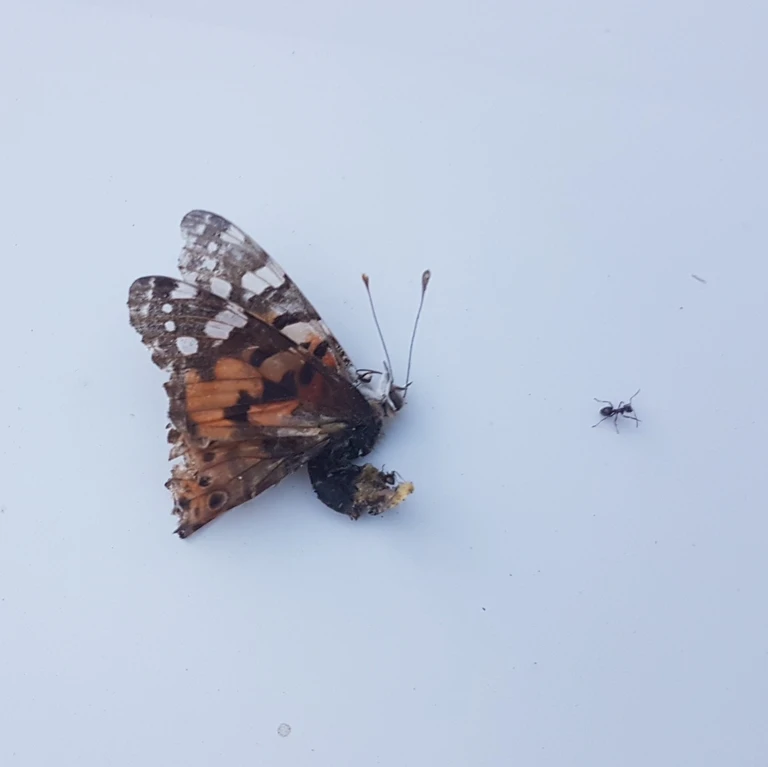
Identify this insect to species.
Vanessa cardui
